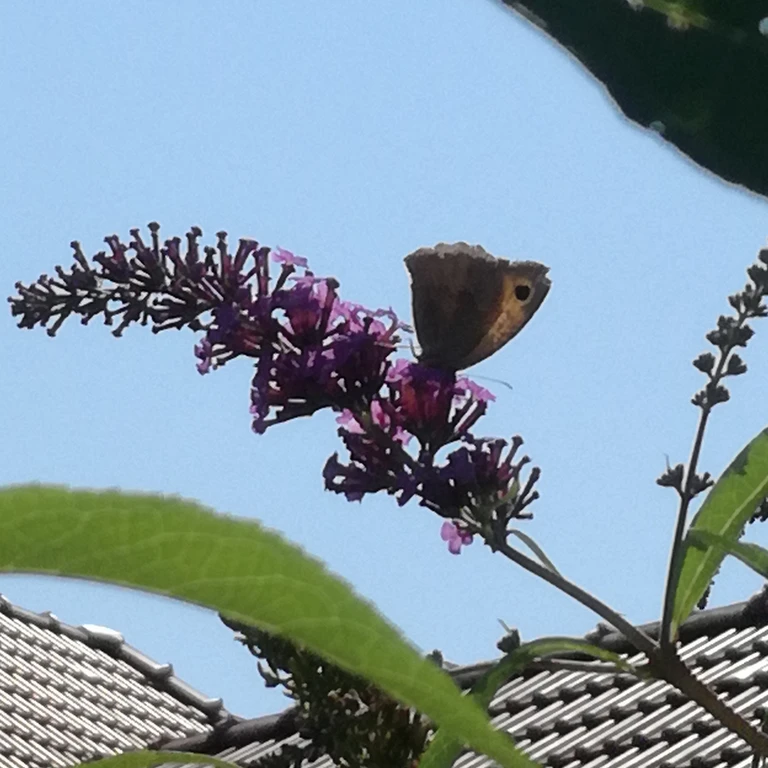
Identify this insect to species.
Maniola jurtina
